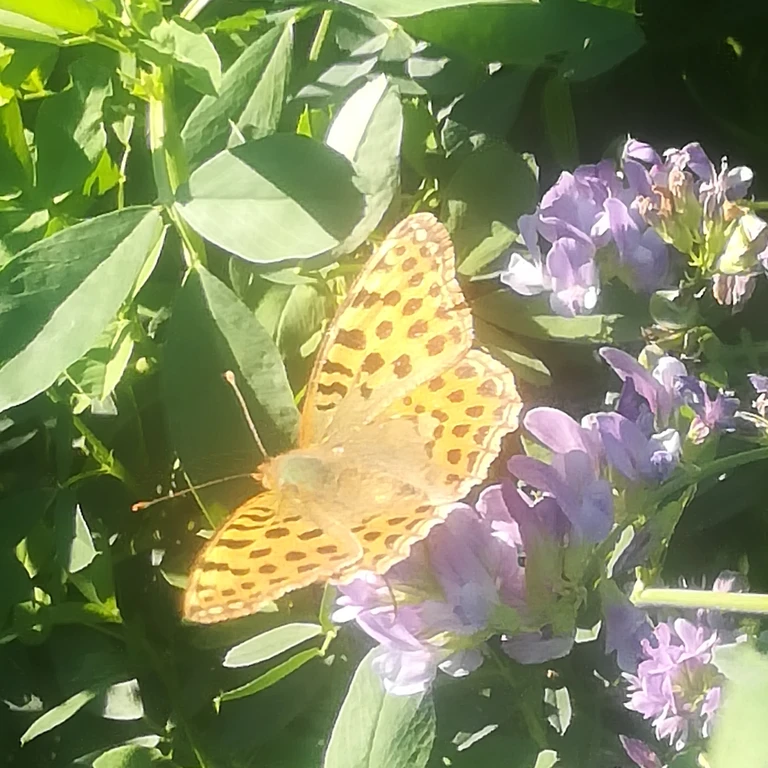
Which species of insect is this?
Issoria lathonia
